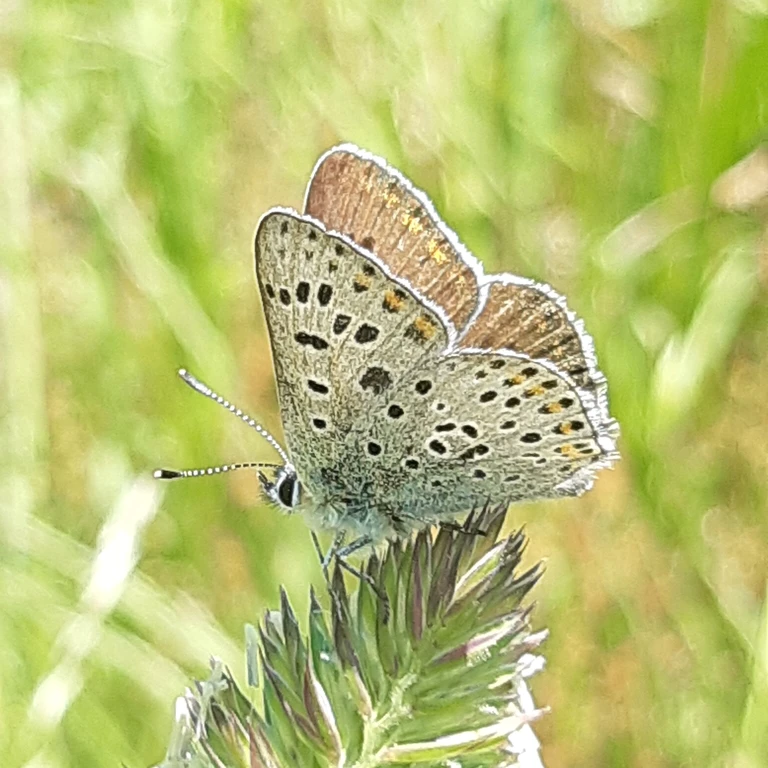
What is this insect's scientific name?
Lycaena tityrus (also Loweia tityrus)
